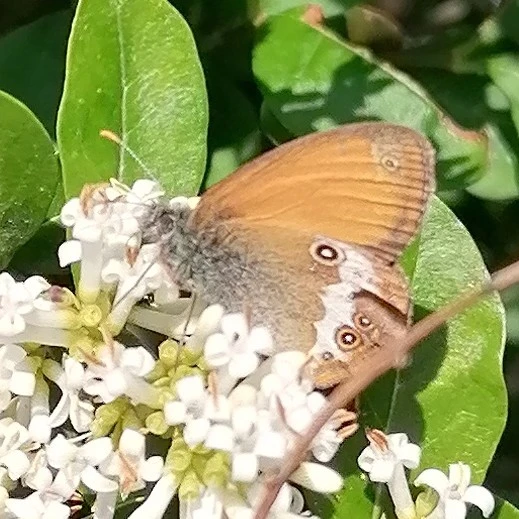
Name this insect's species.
Coenonympha arcania
